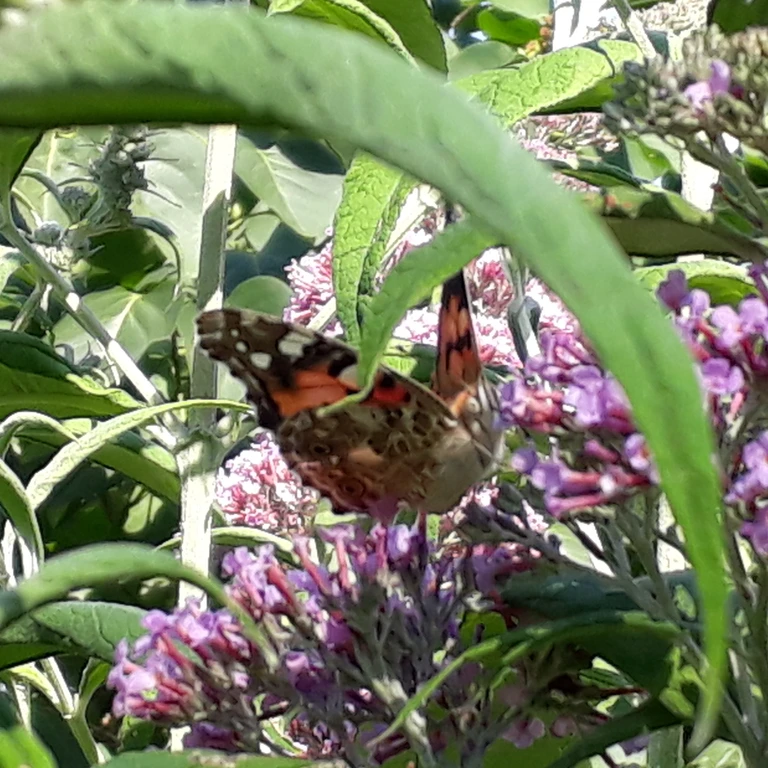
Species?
Vanessa cardui
